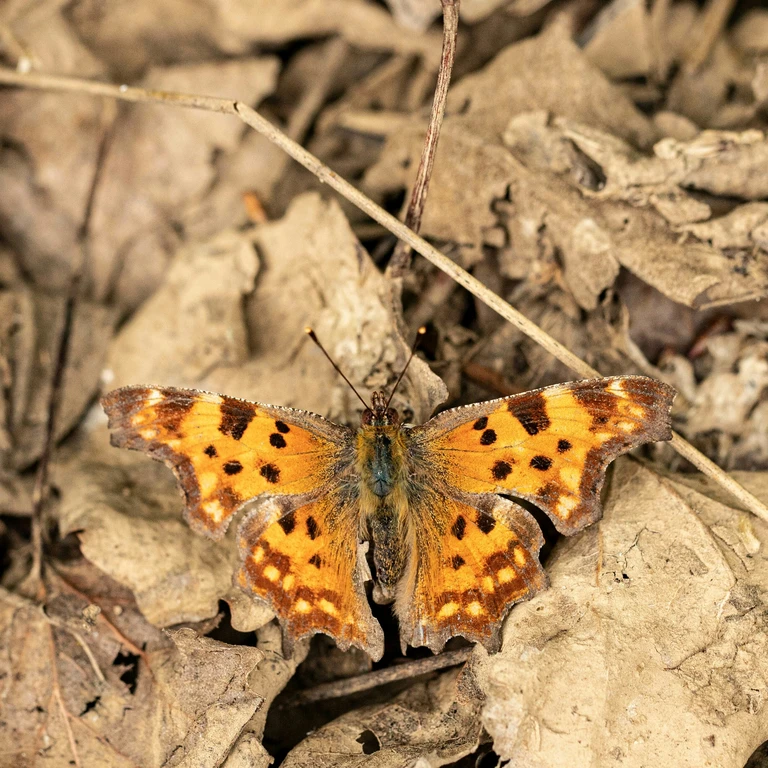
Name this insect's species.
Polygonia c-album
